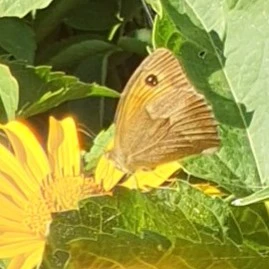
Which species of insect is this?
Maniola jurtina
